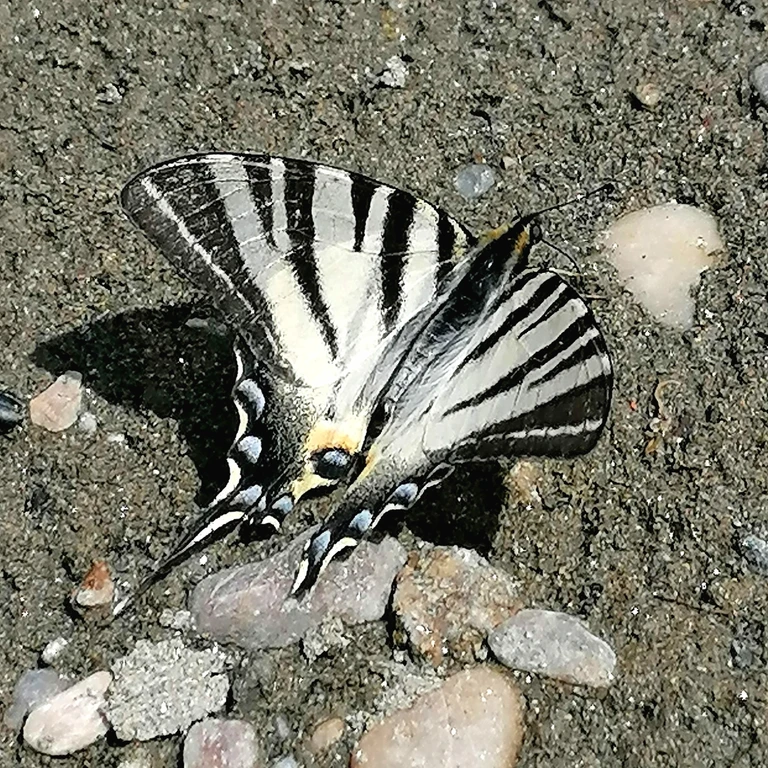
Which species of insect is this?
Iphiclides podalirius
